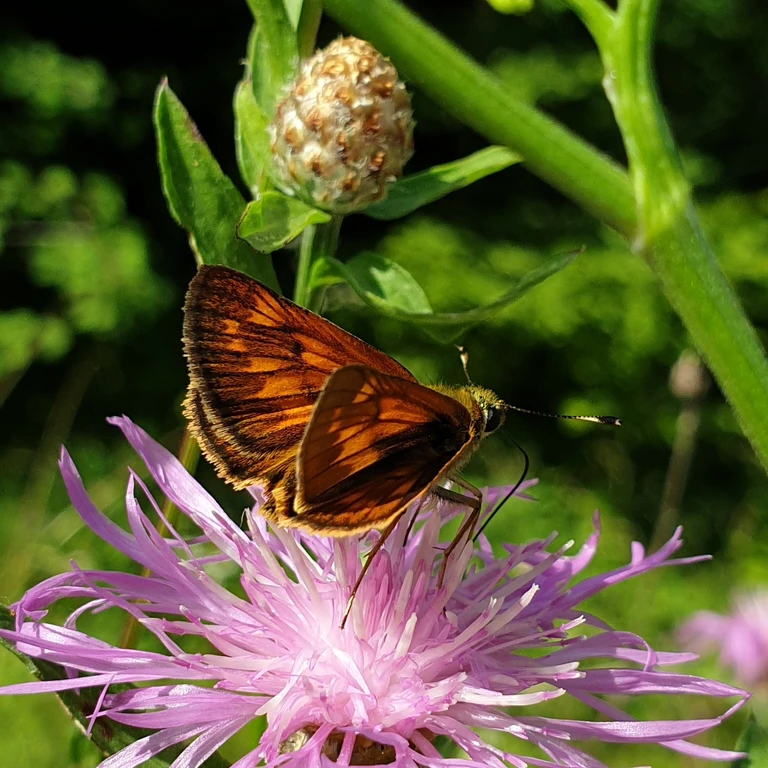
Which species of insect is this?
Ochlodes sylvanus (also Ochlodes venata)
